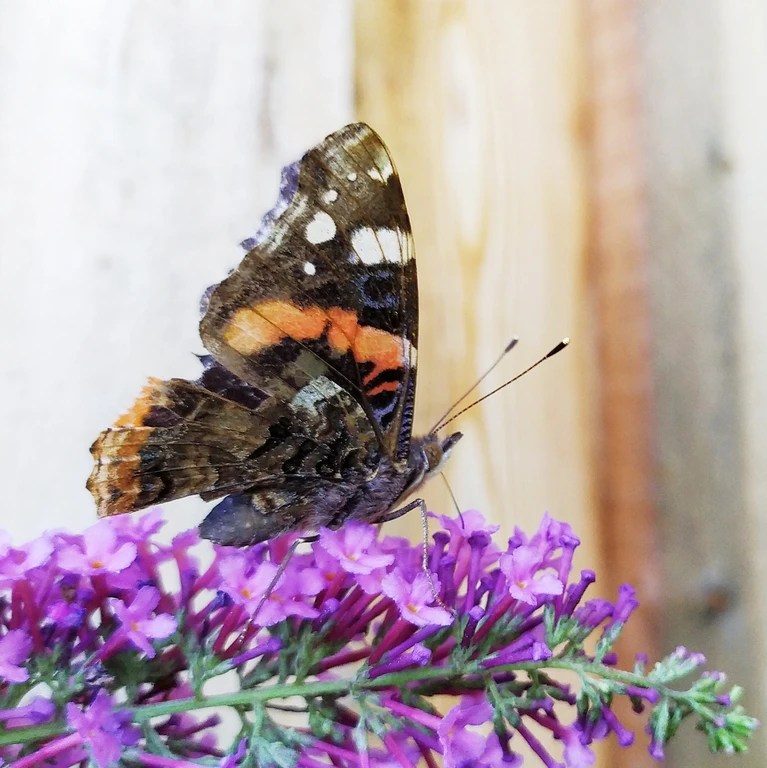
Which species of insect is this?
Vanessa atalanta
